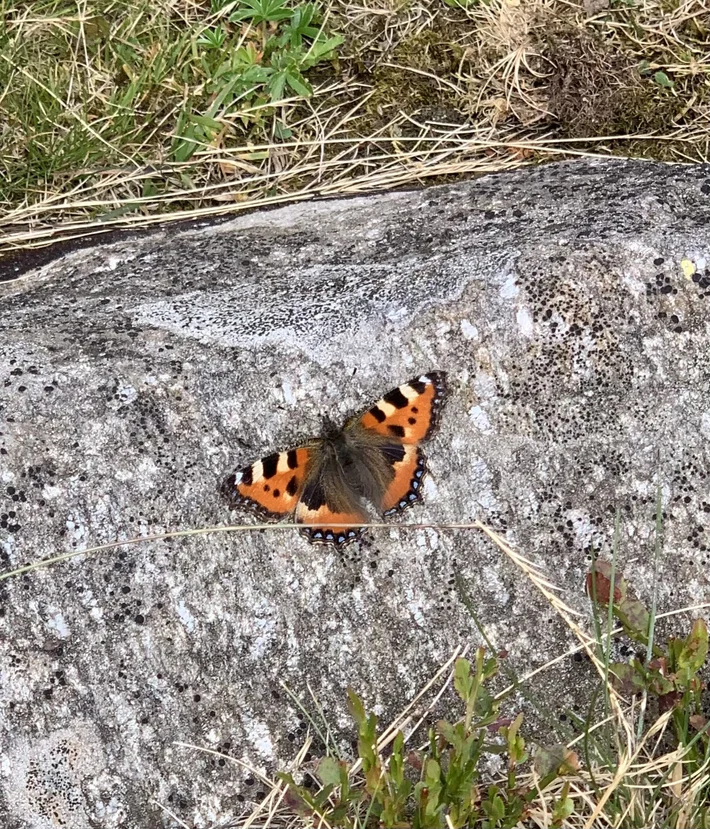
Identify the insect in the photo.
Aglais urticae
